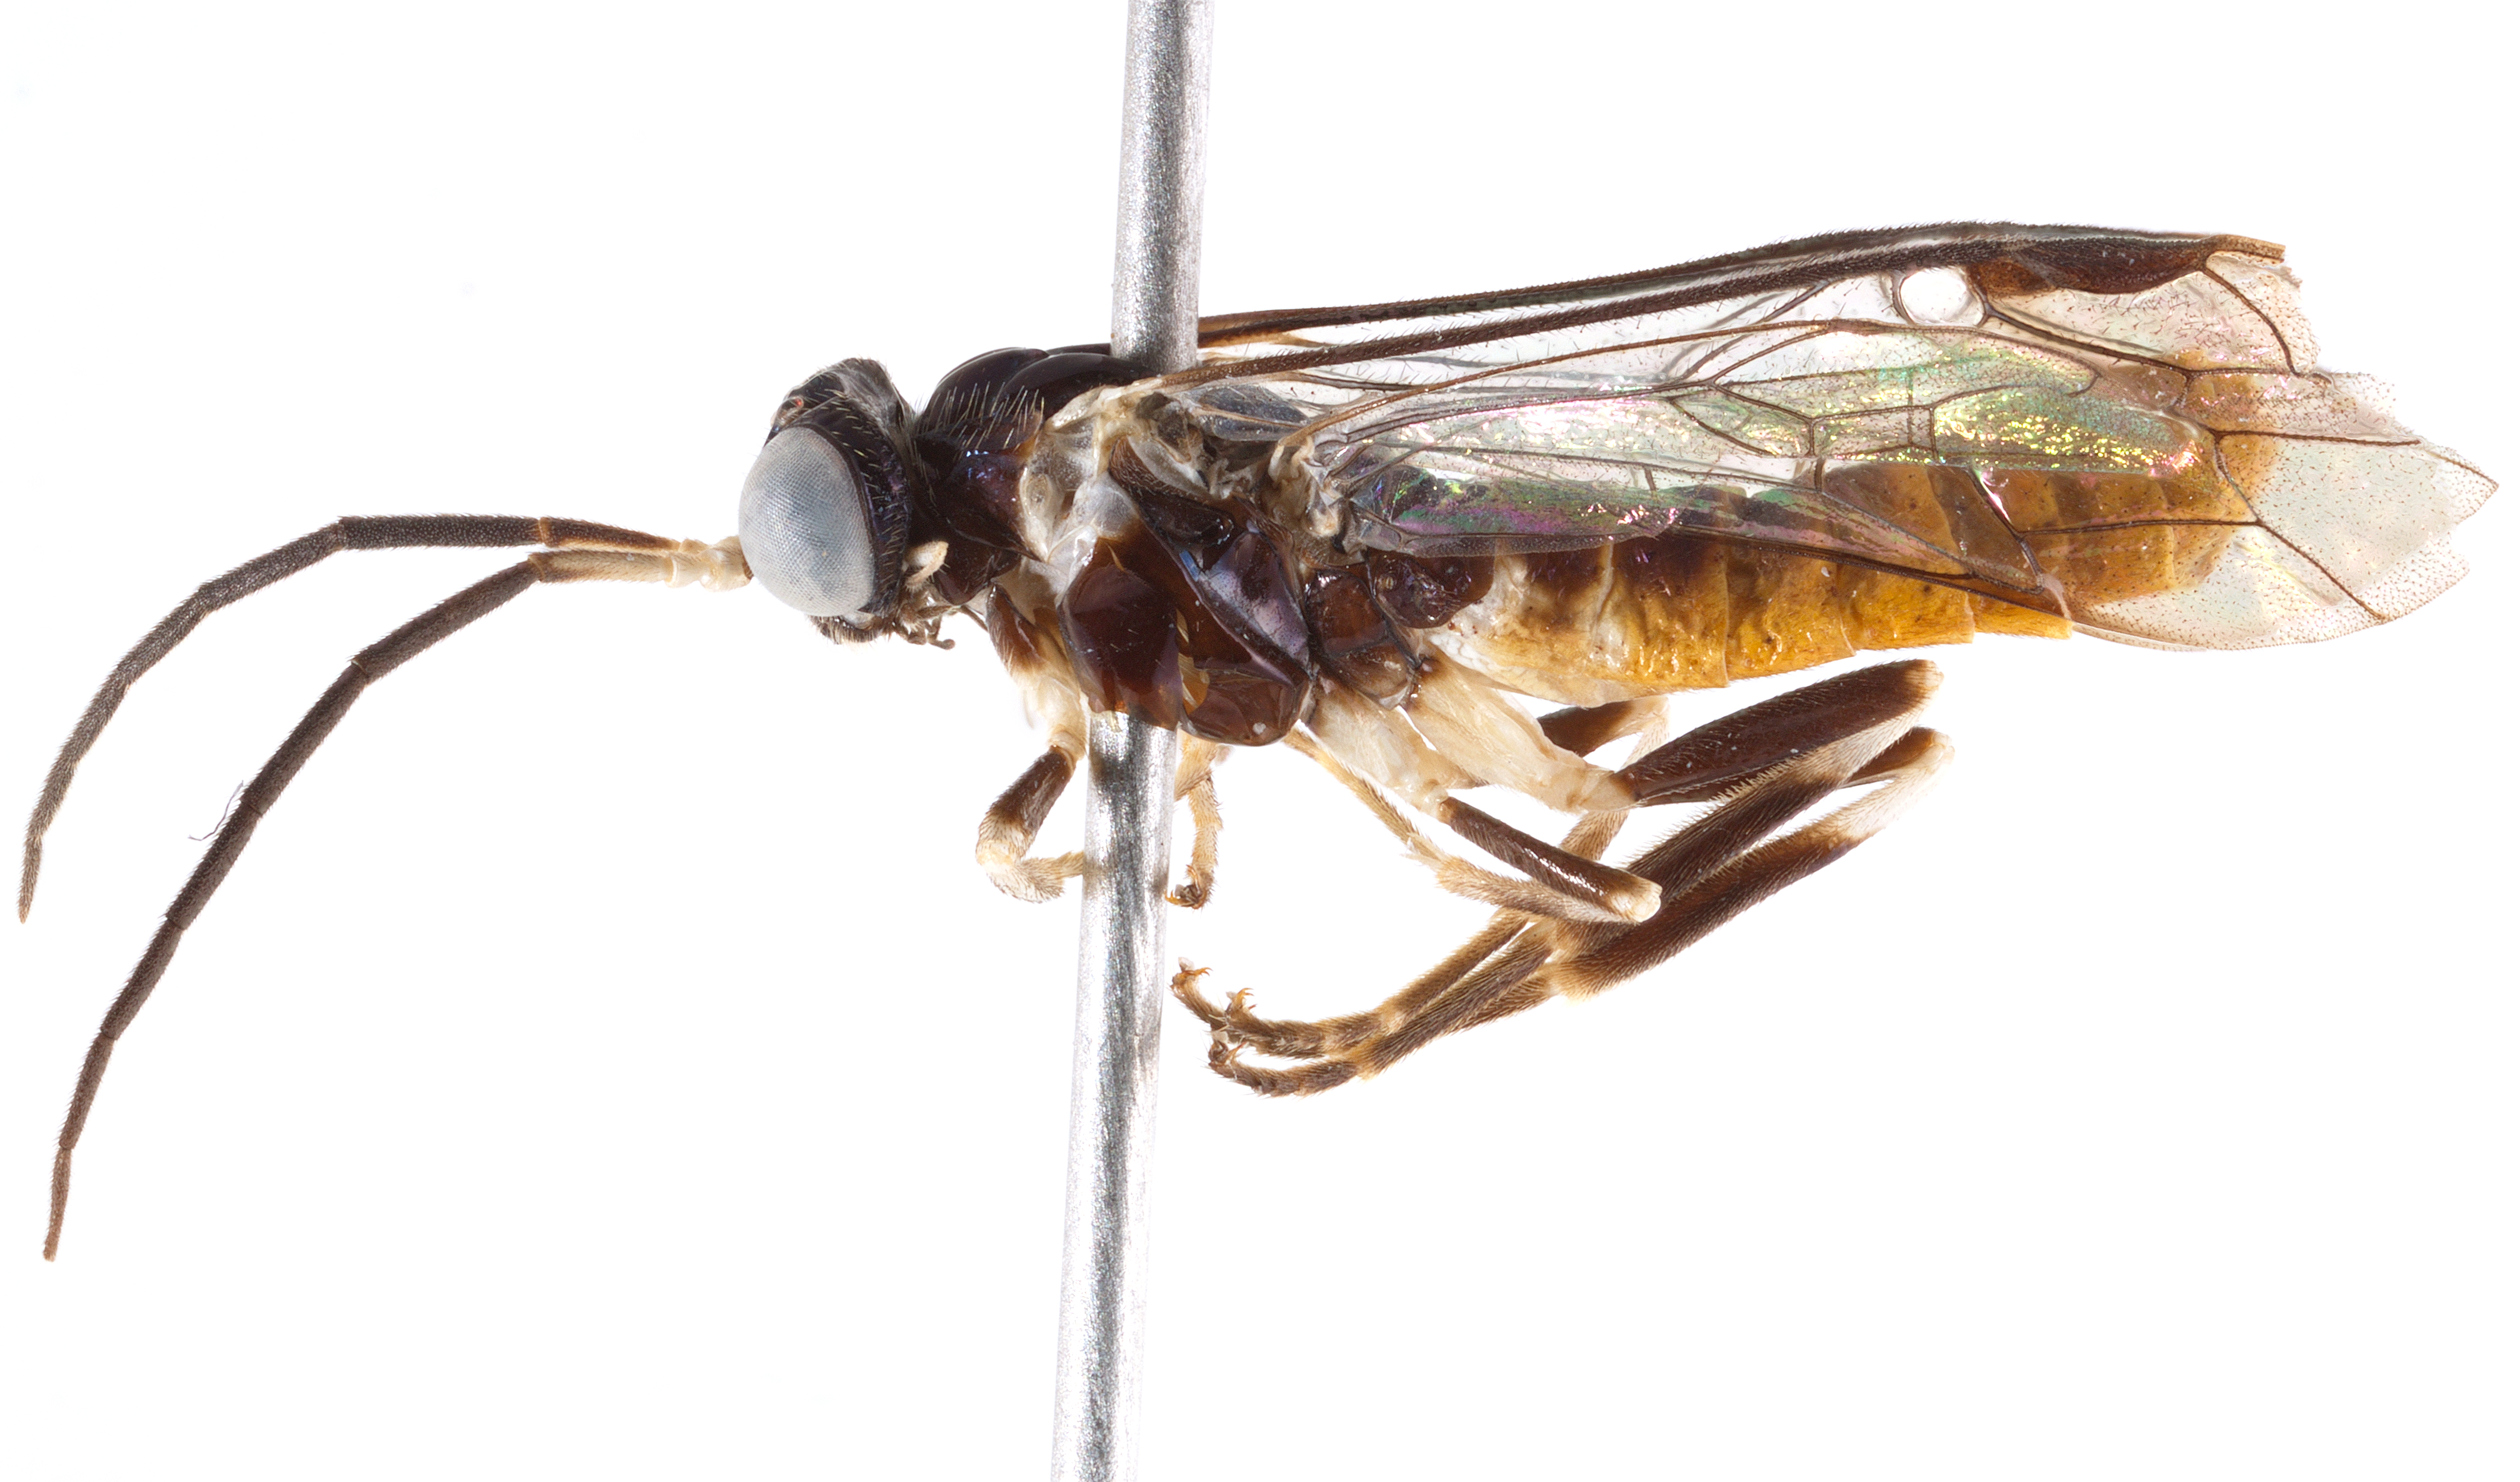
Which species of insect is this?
Canonias rufiventris
